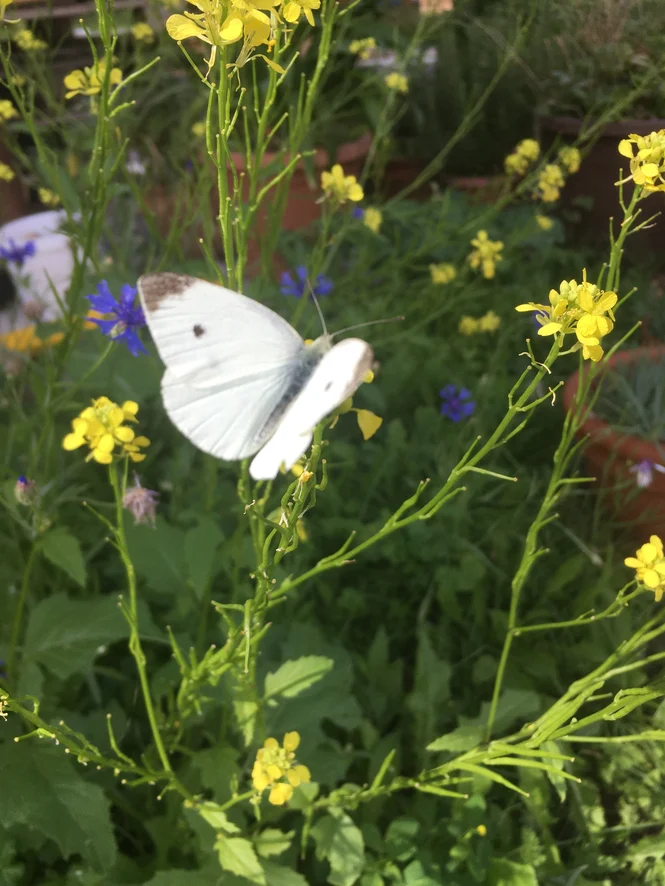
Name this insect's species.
Pieris rapae
